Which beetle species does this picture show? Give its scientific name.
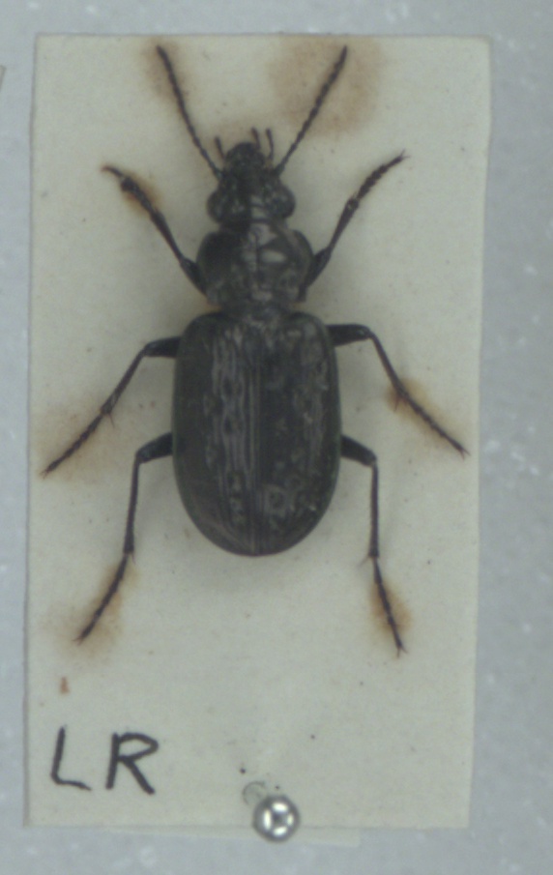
Blethisa multipunctata
